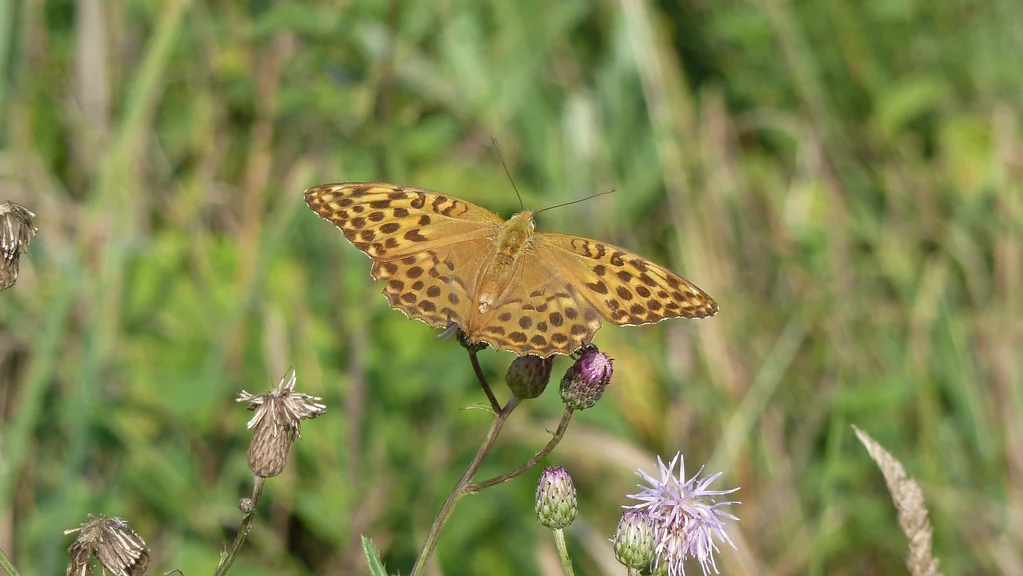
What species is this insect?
Argynnis paphia
